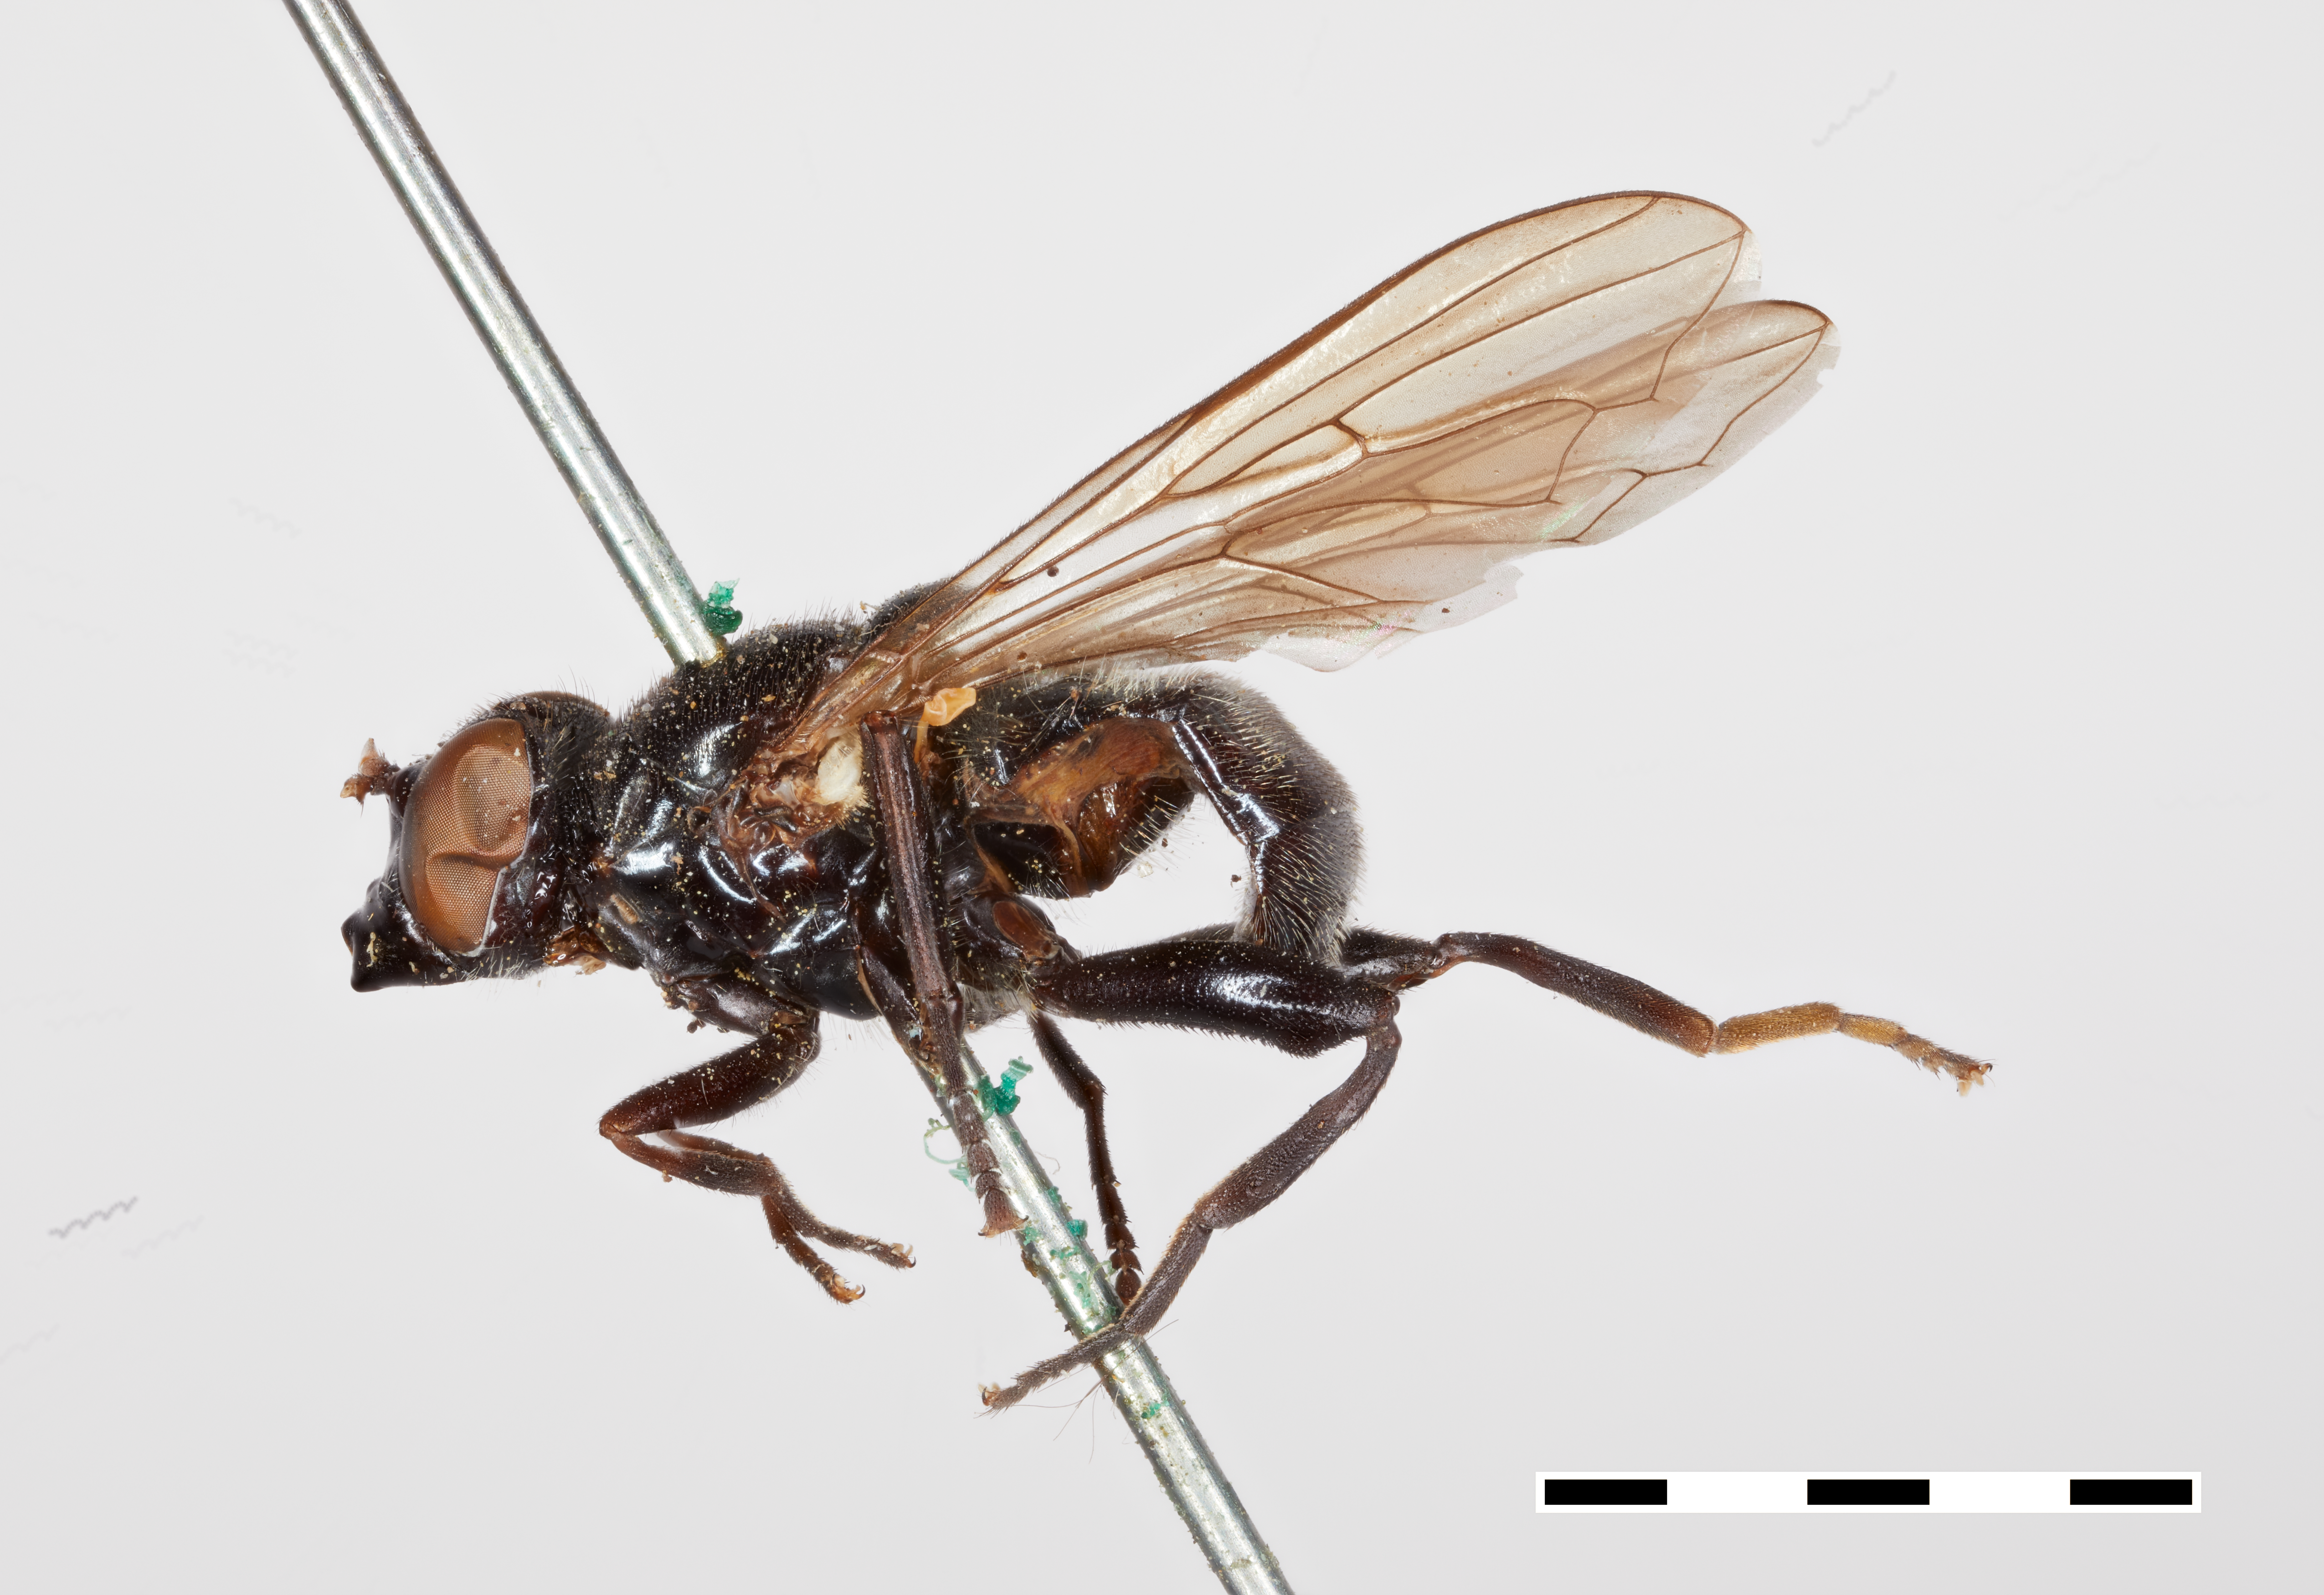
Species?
Myiolepta bella
